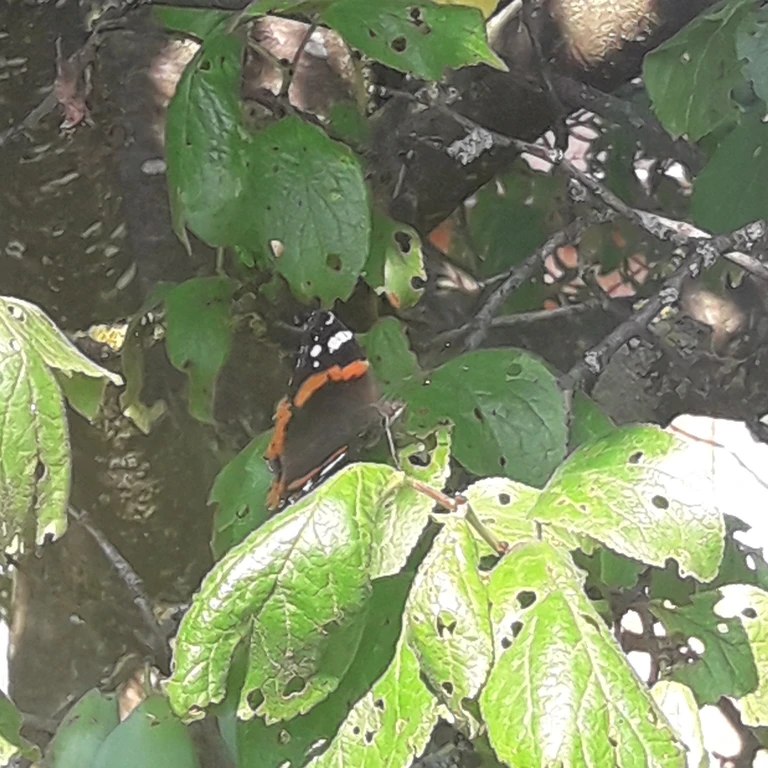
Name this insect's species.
Vanessa atalanta
